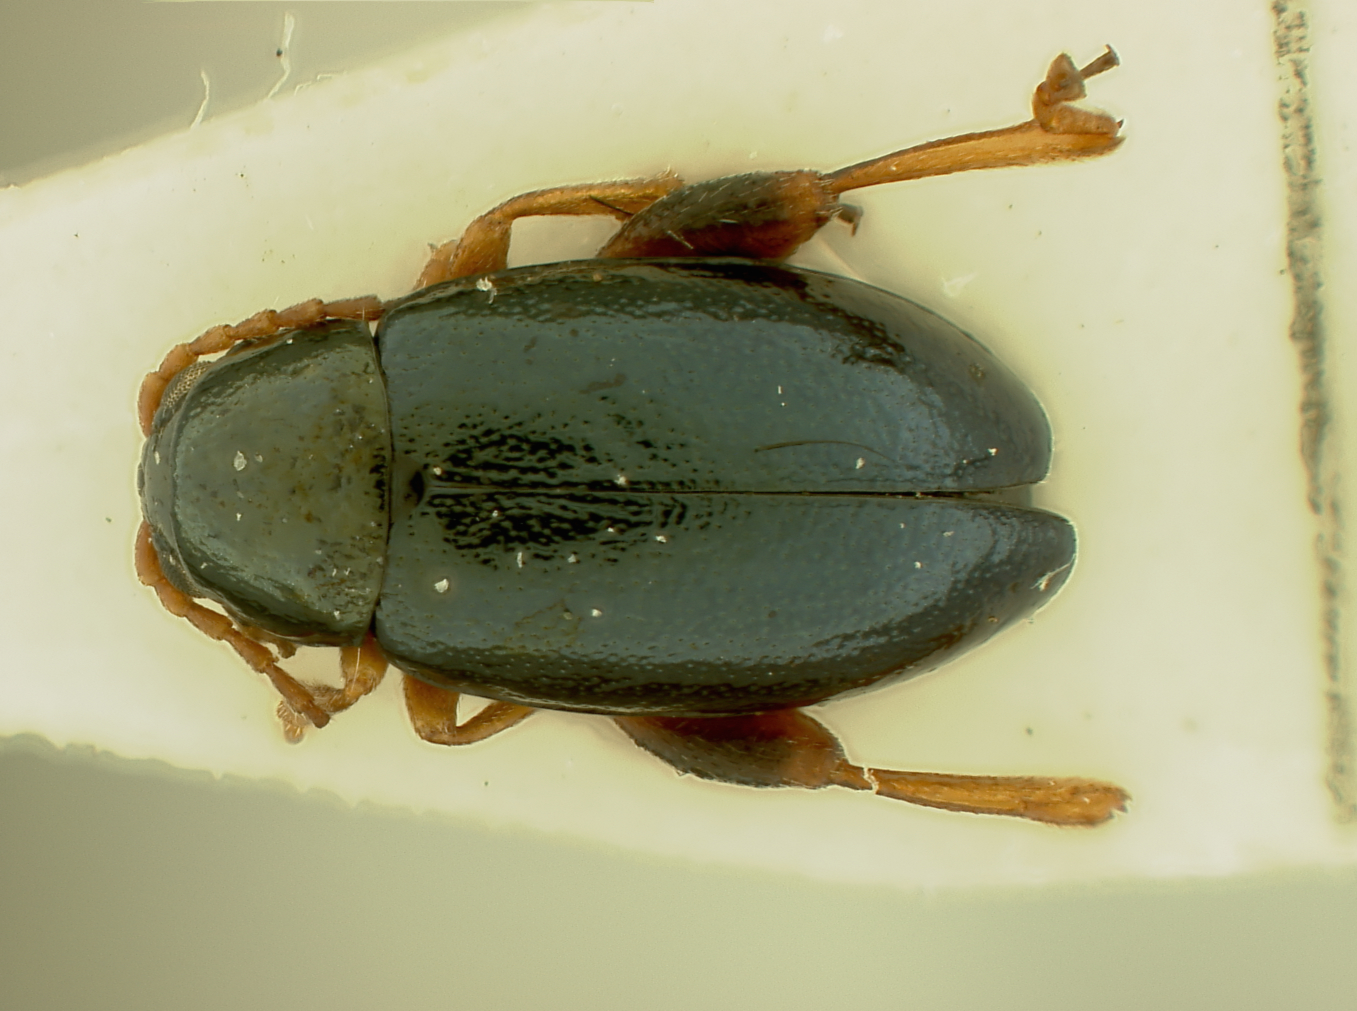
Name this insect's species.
Aphthona russica
